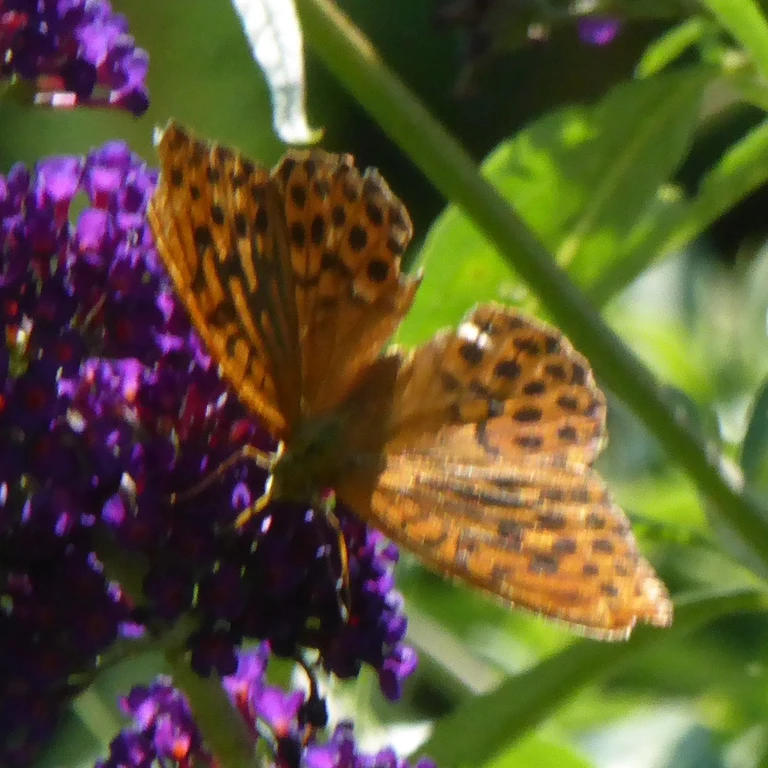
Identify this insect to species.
Argynnis paphia
